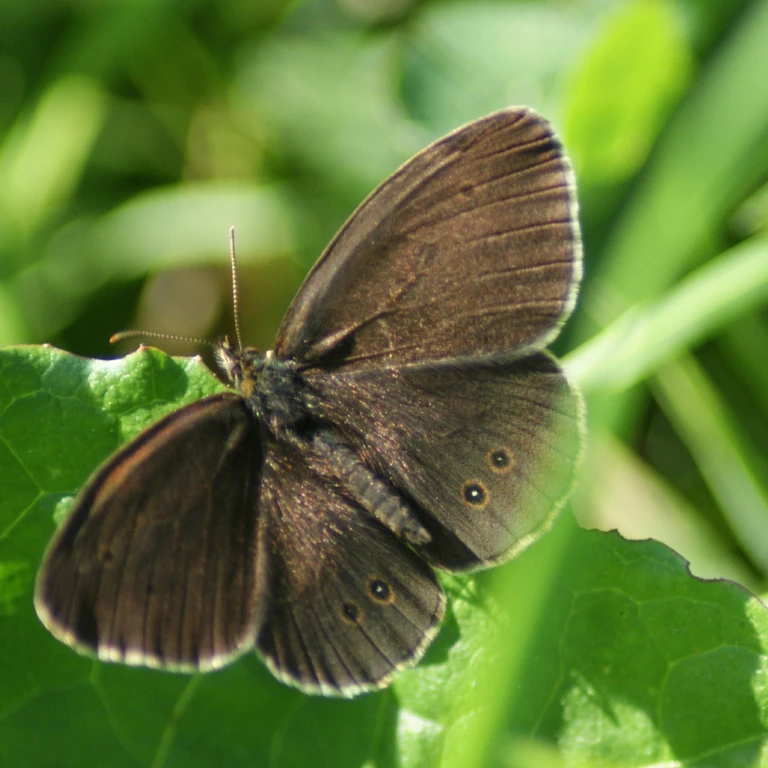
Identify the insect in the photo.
Aphantopus hyperantus
